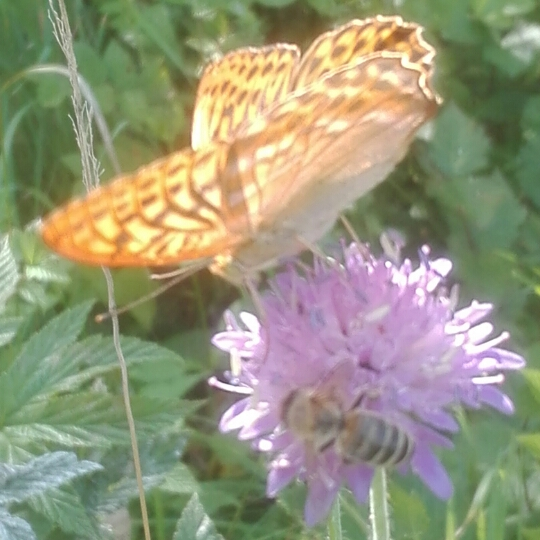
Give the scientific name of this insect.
Argynnis paphia
